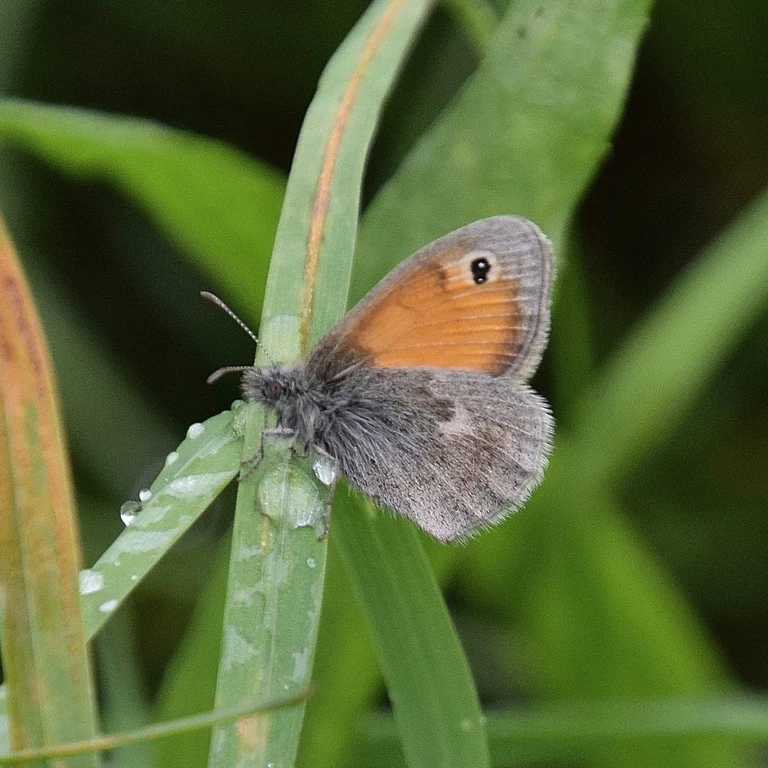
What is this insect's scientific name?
Coenonympha pamphilus
